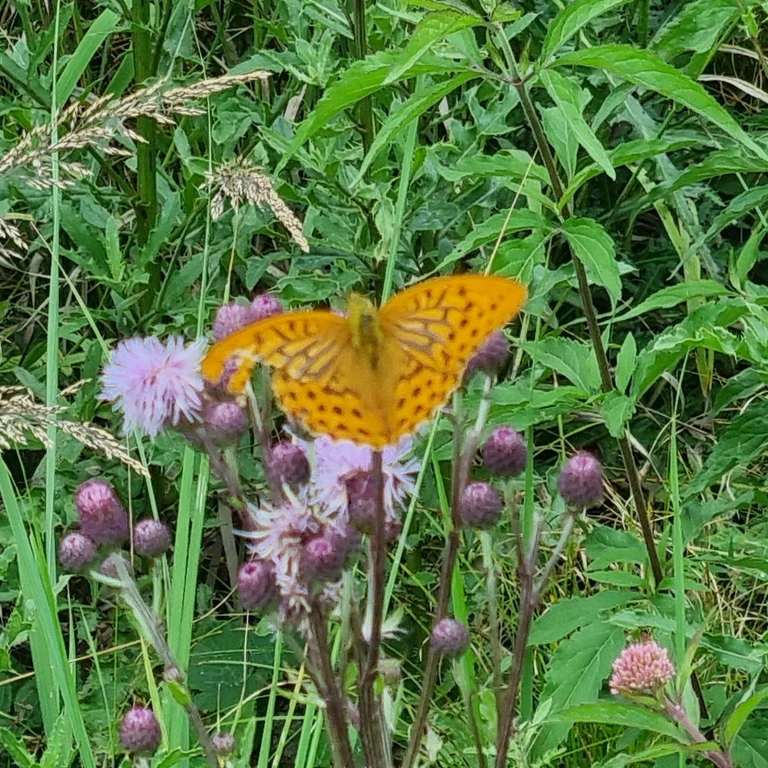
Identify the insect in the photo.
Argynnis paphia
